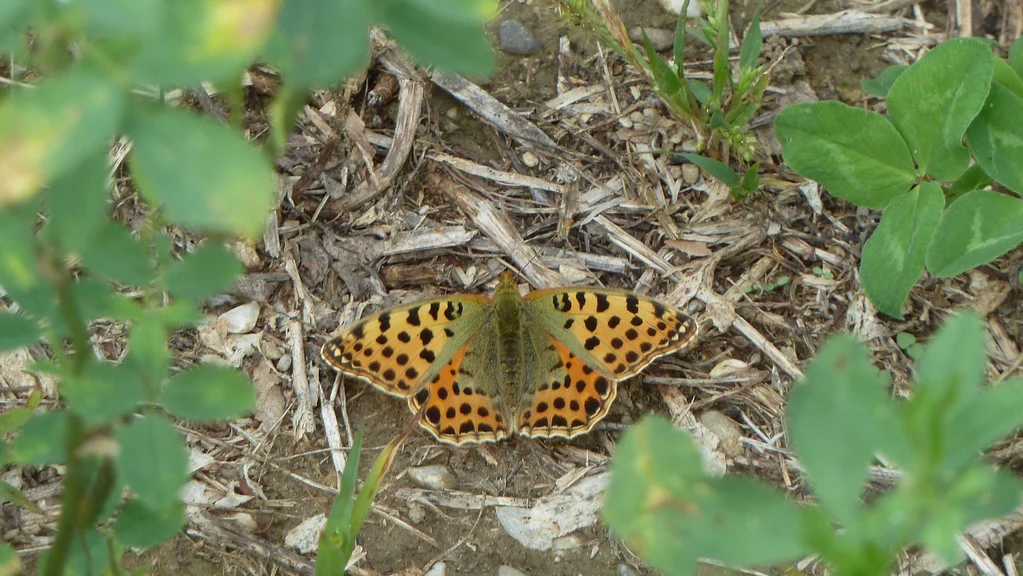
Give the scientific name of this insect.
Issoria lathonia
